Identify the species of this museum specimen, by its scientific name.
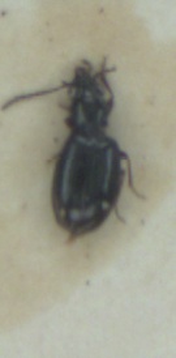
Bembidion doris
